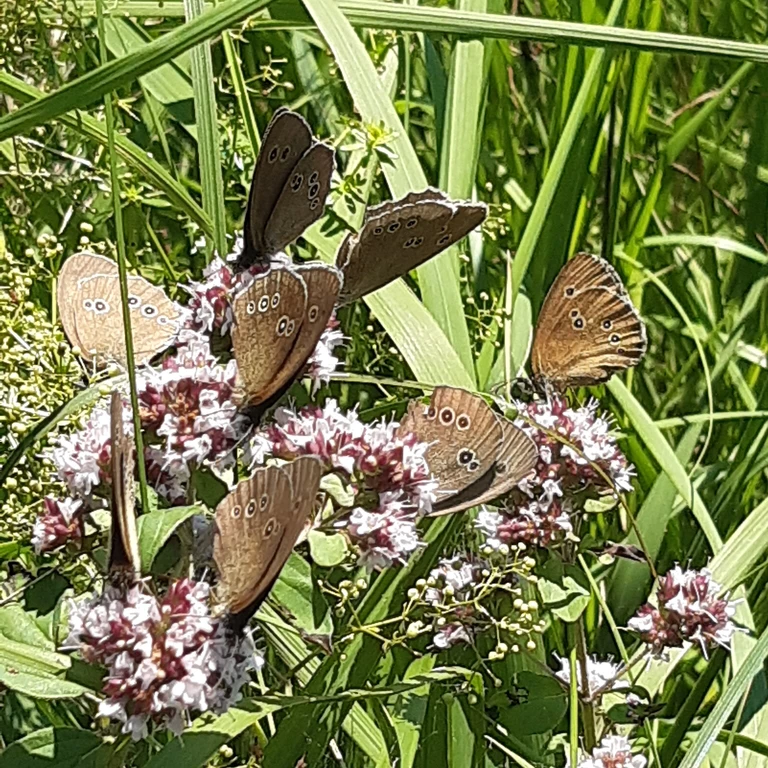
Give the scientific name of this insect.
Aphantopus hyperantus
